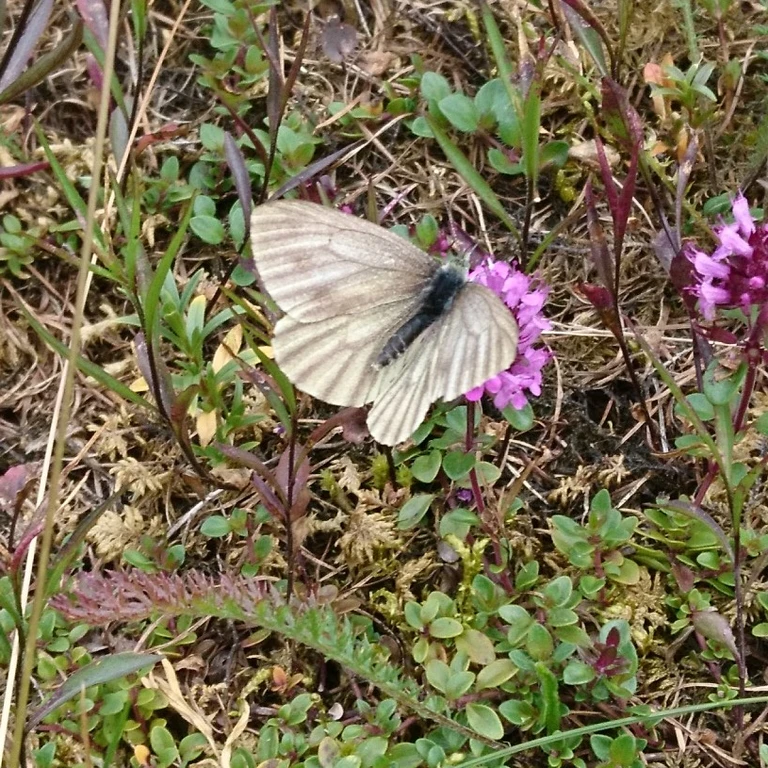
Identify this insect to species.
Pieris bryoniae
